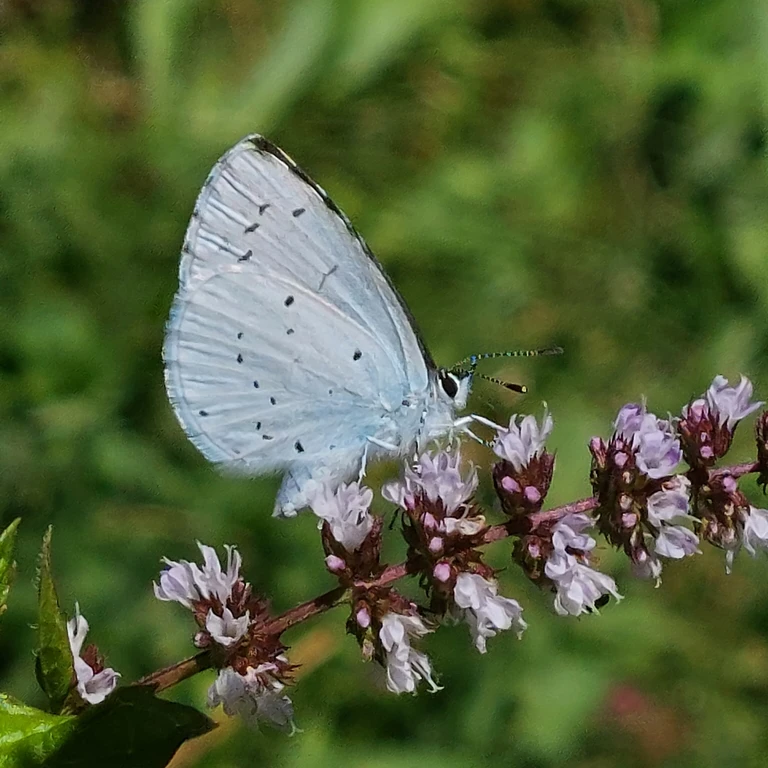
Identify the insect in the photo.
Celastrina argiolus
